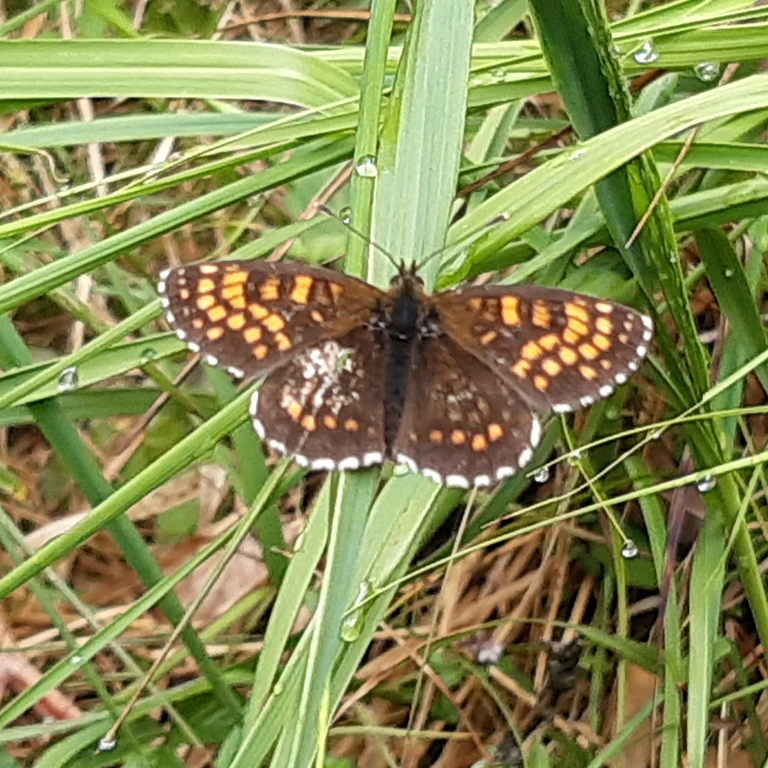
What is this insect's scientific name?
Melitaea diamina
